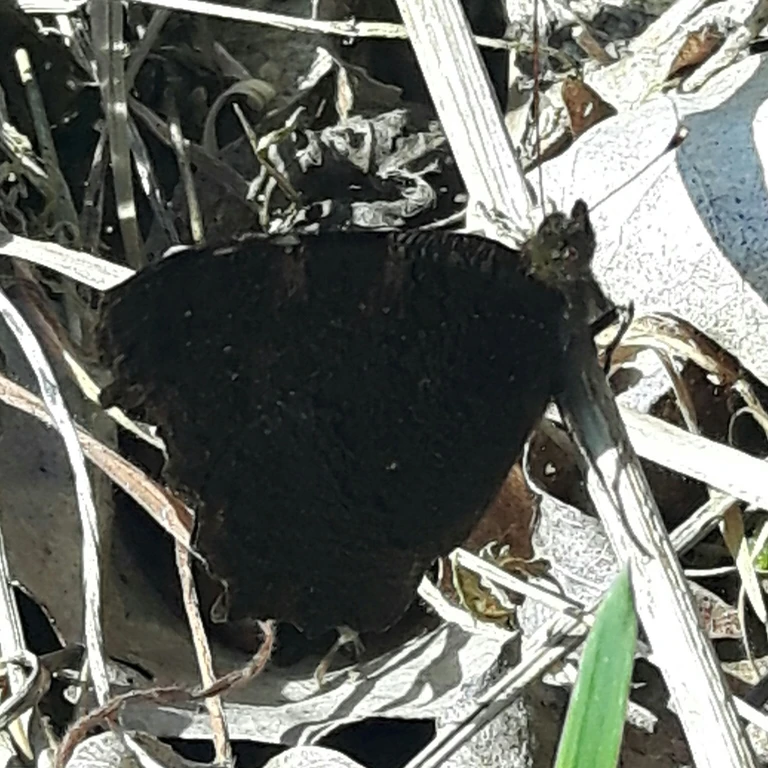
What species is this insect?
Aglais io
